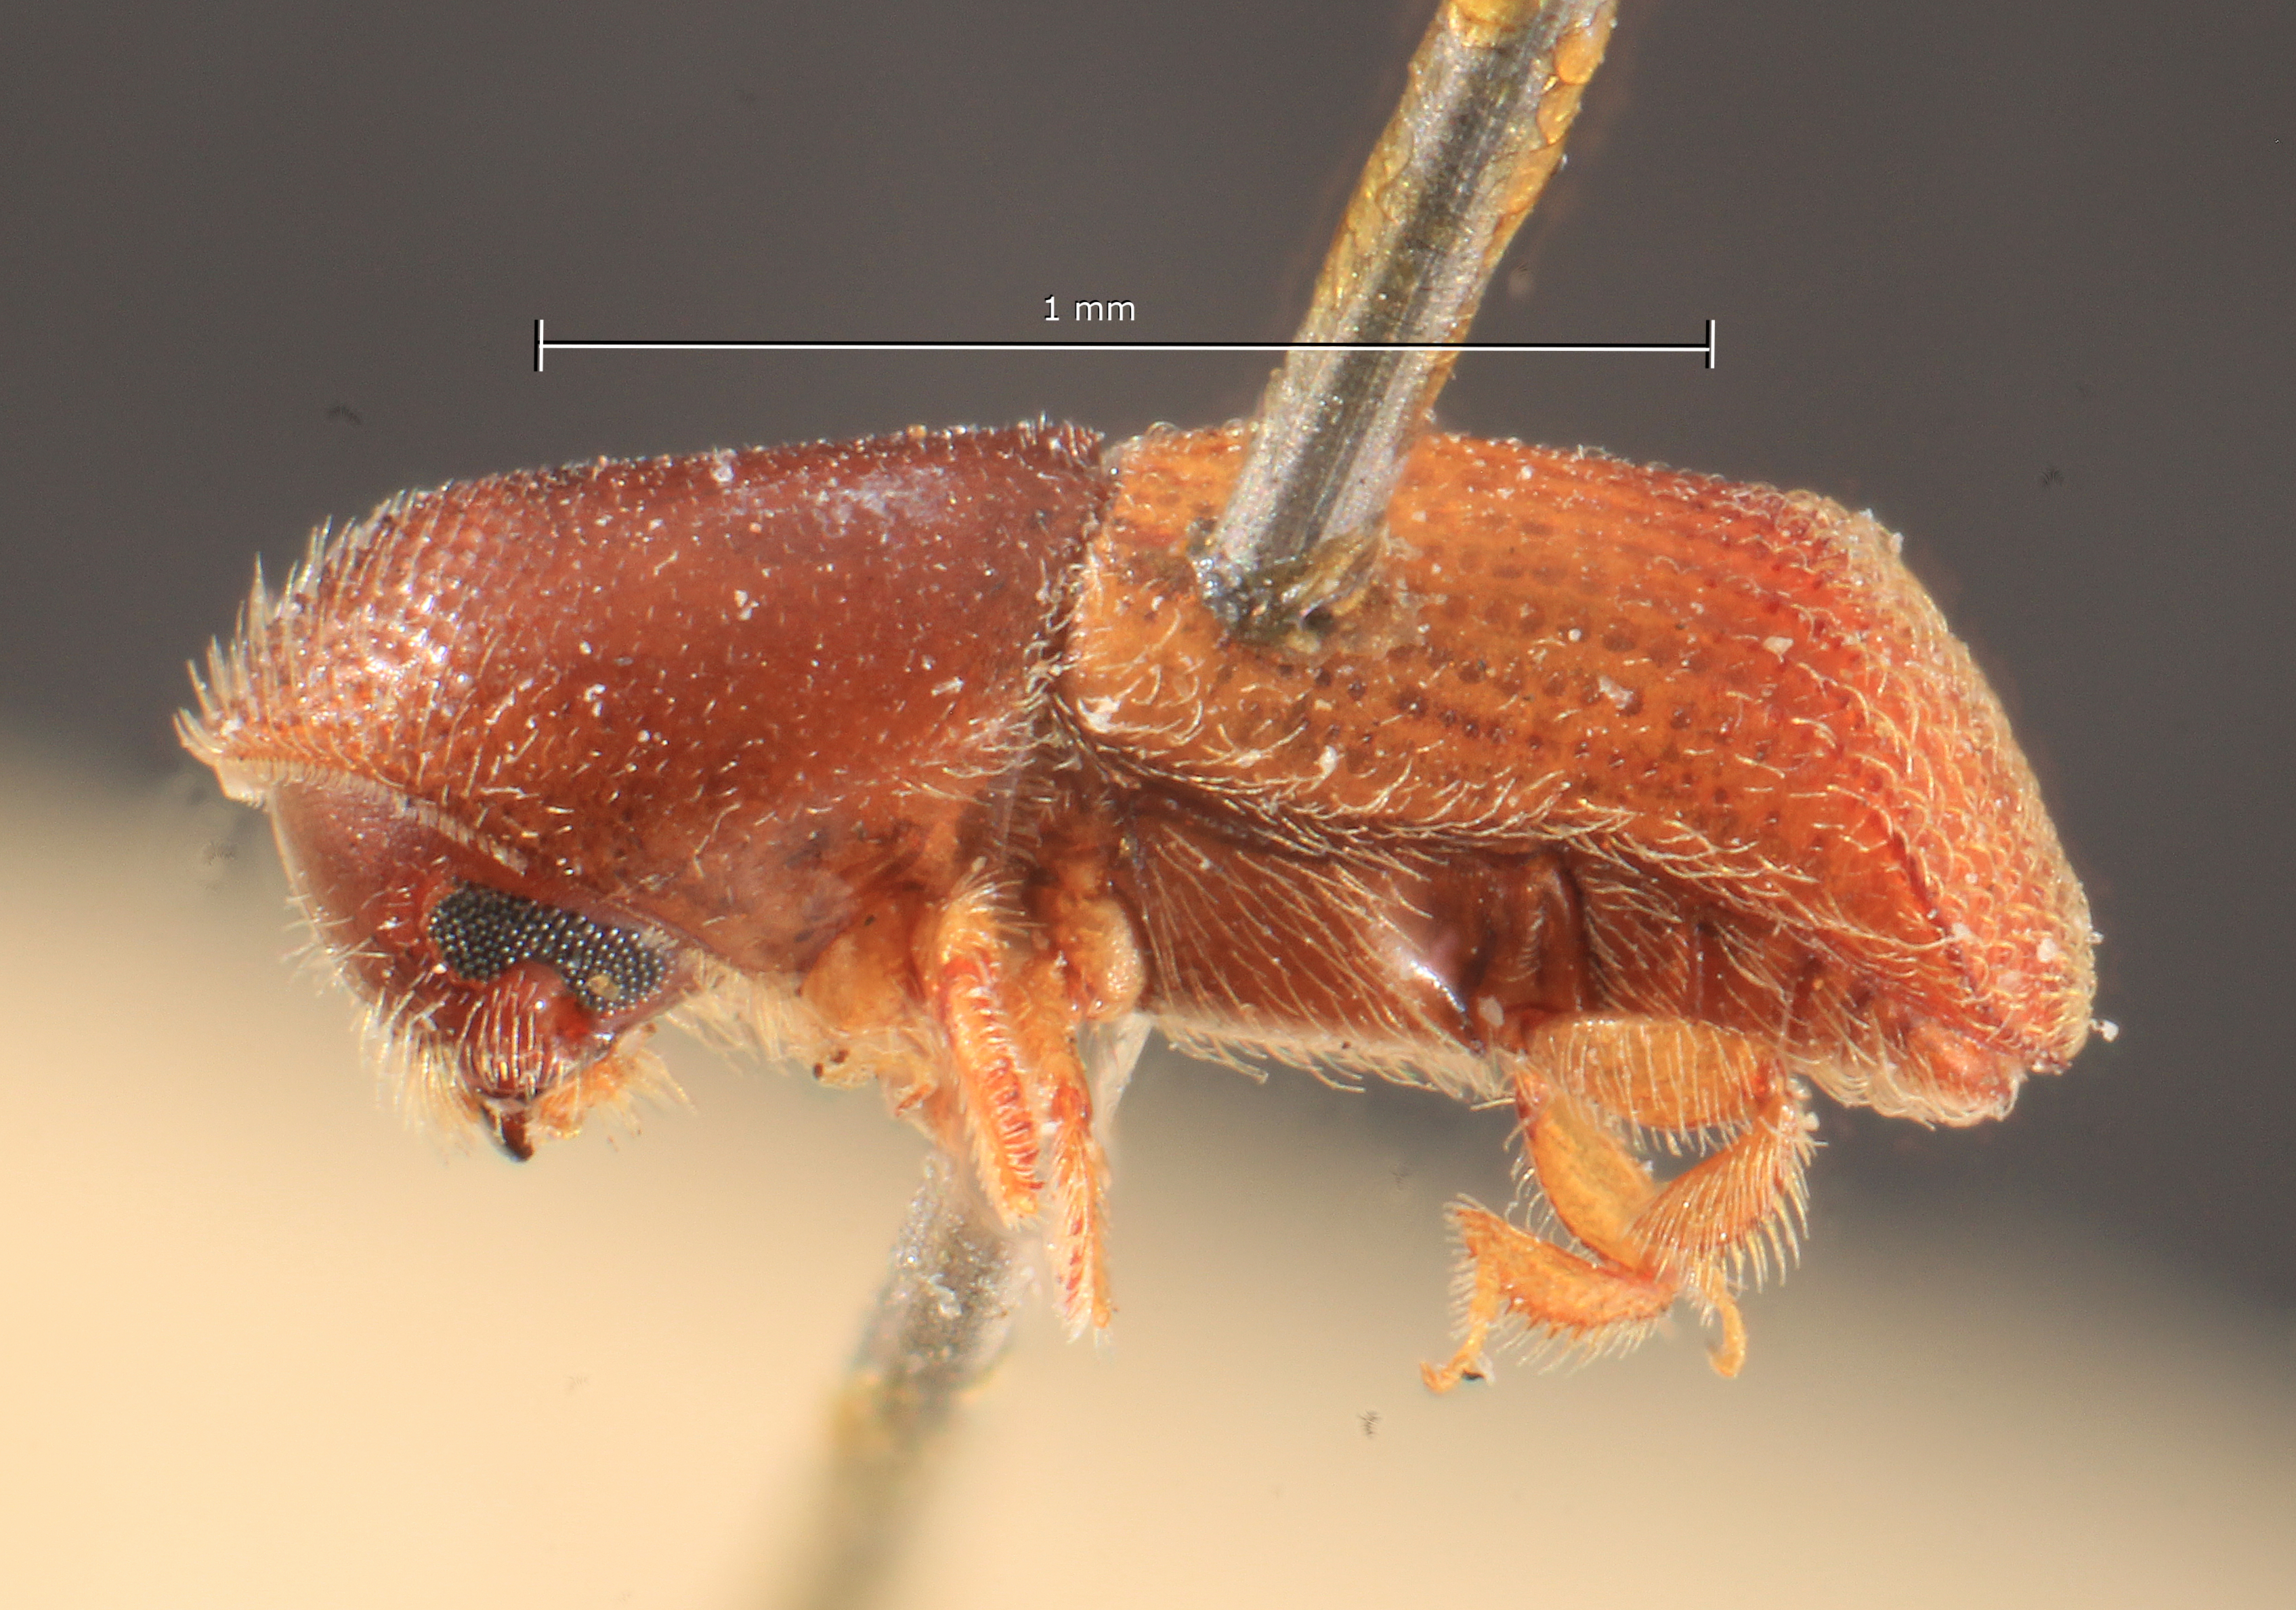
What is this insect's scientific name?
Xyleboricus mediosectus
